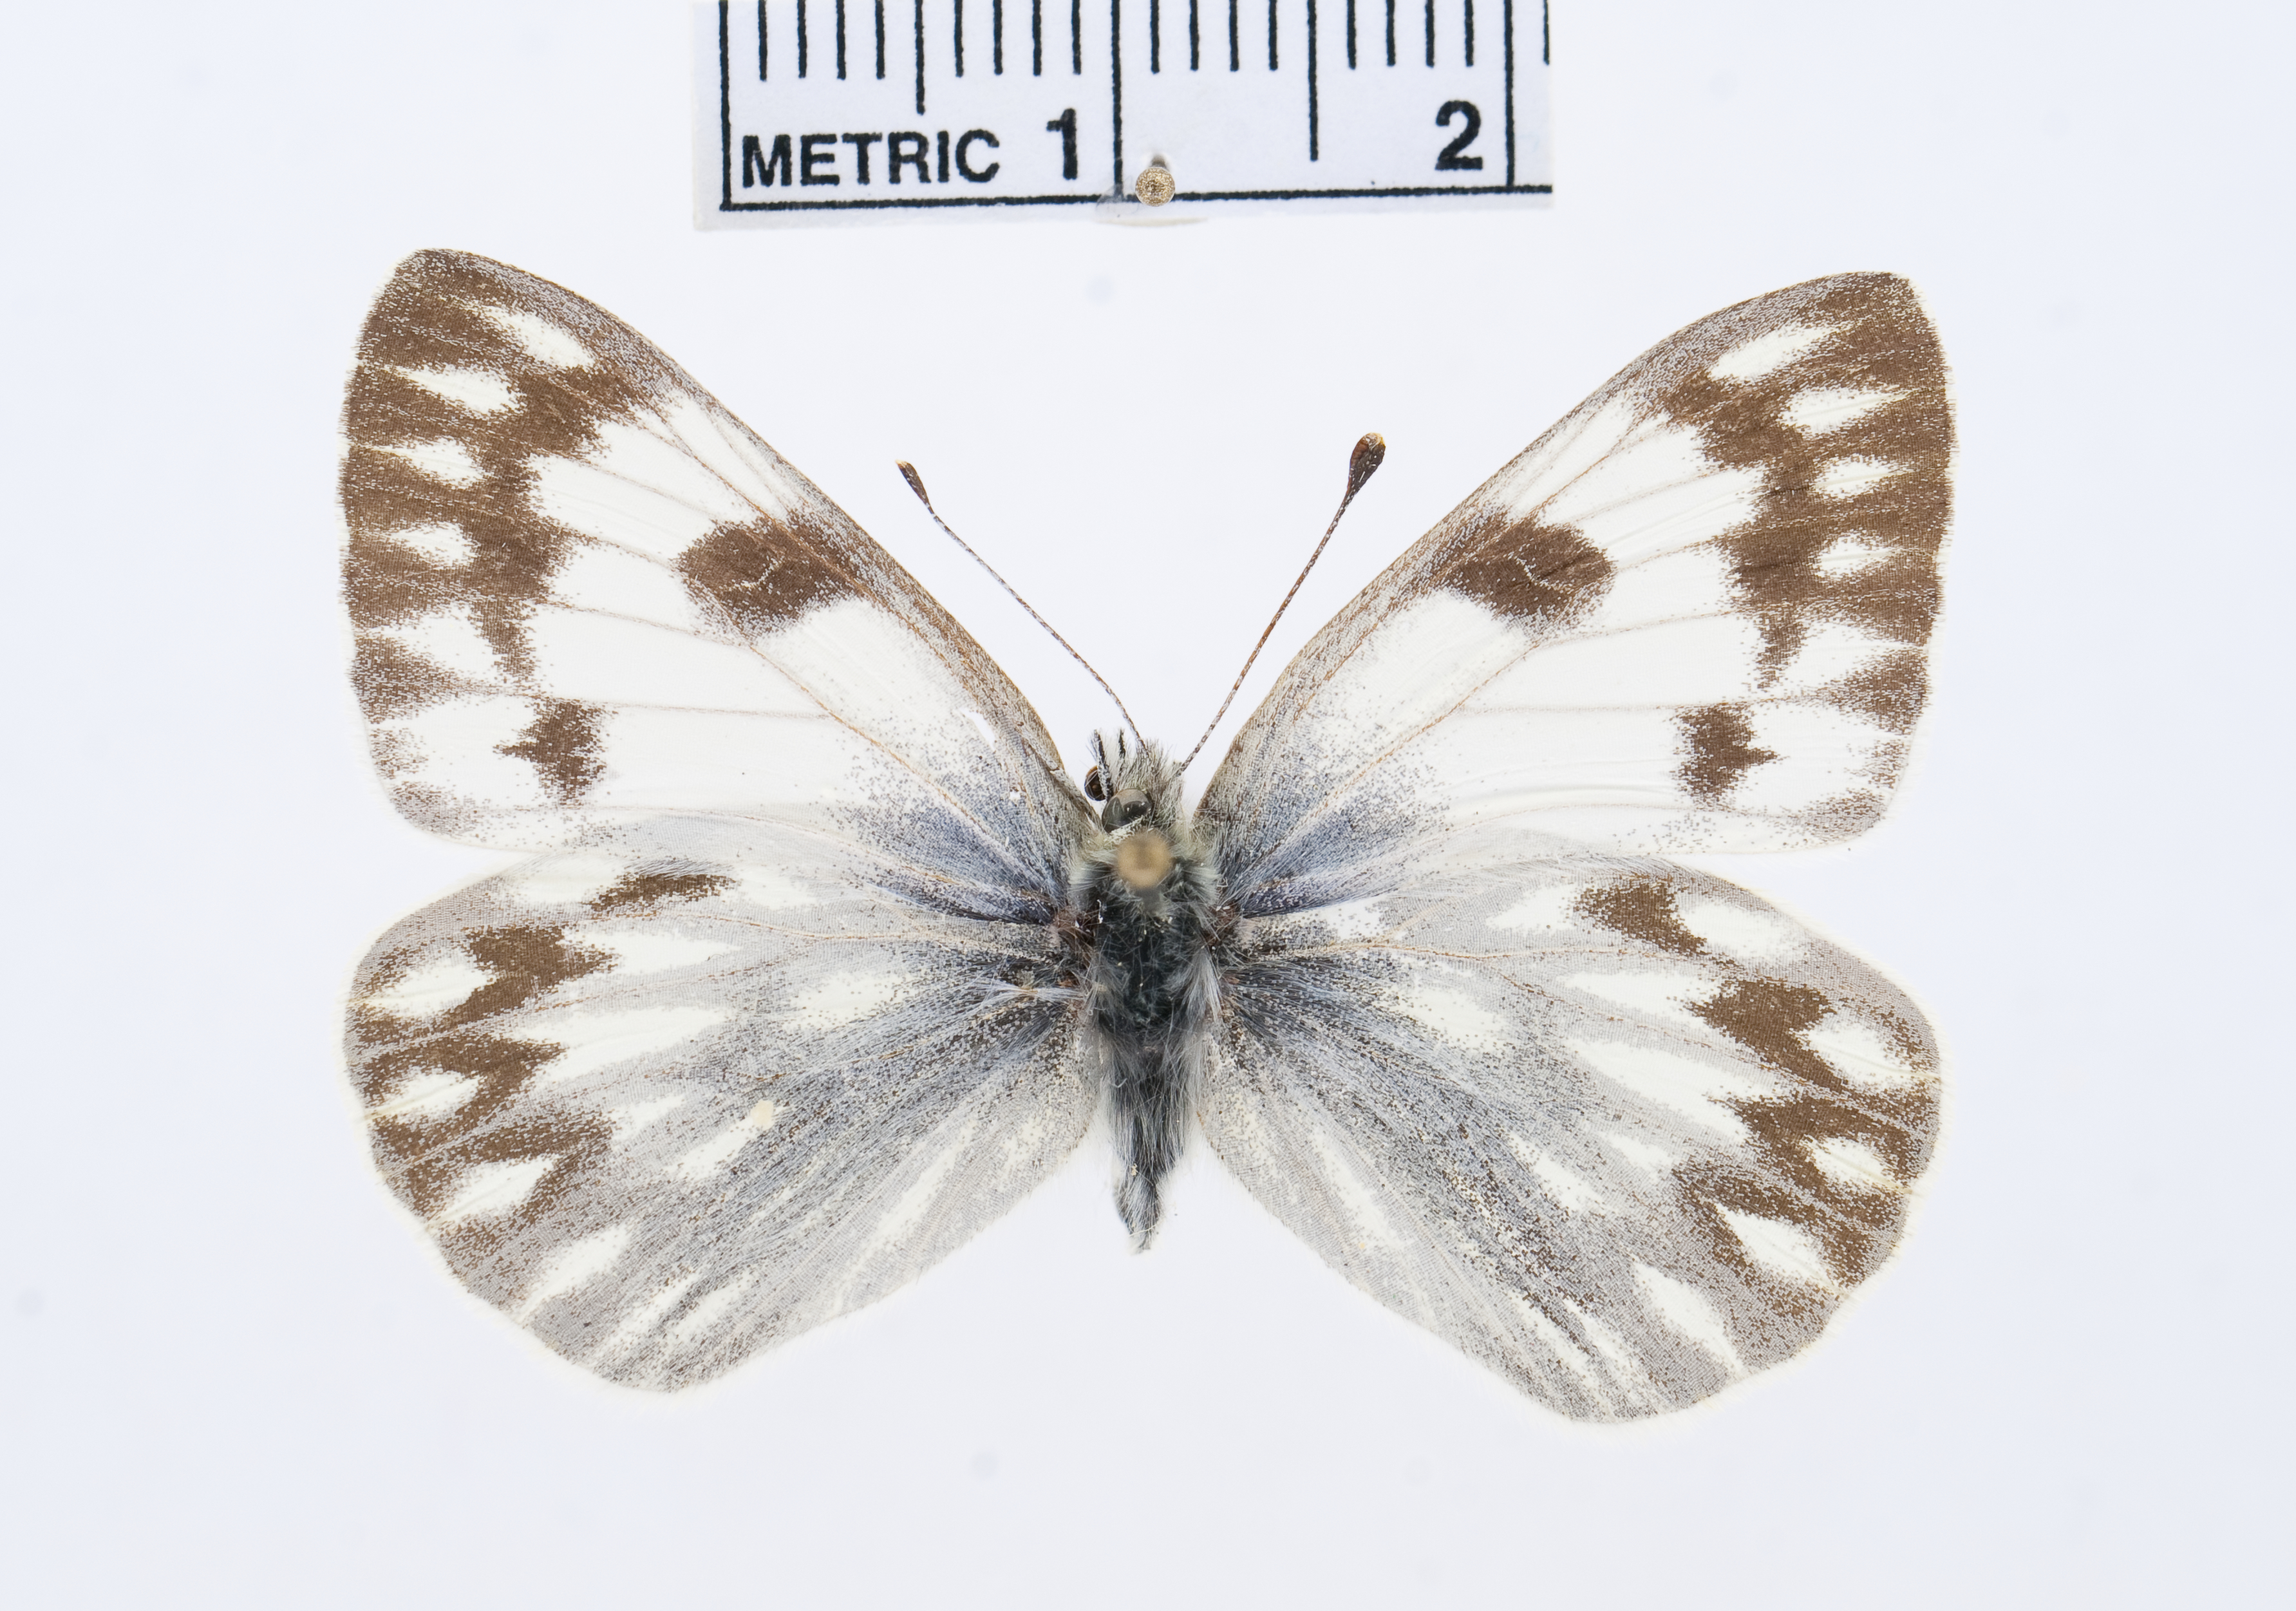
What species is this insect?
Pontia occidentalis
